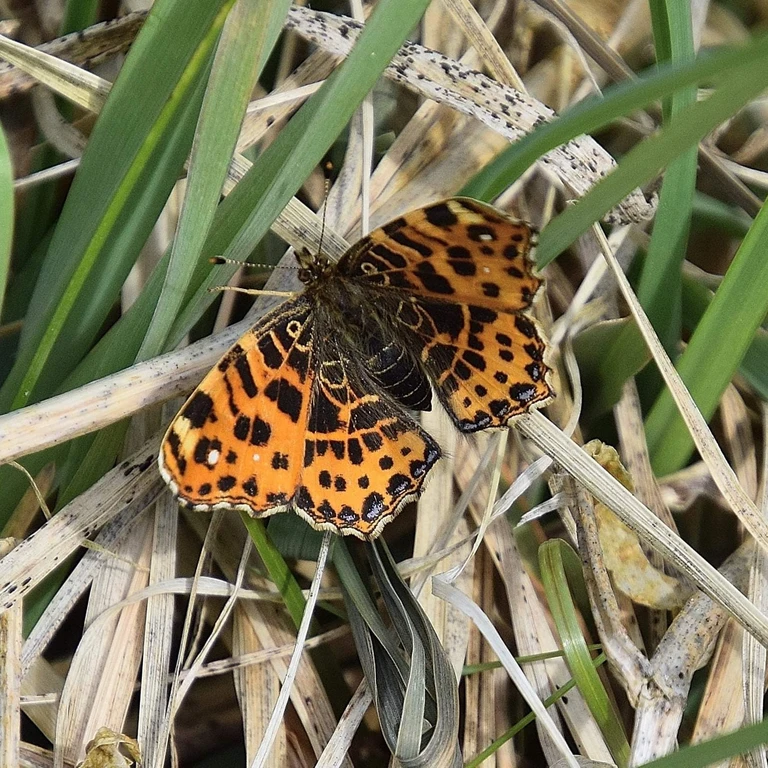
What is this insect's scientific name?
Araschnia levana
